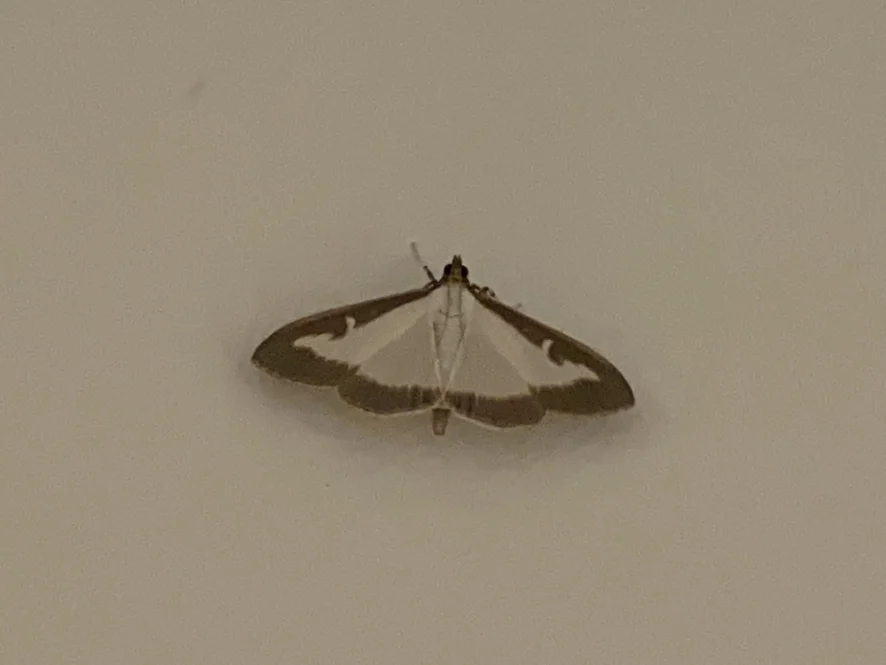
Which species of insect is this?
Cydalima perspectalis
